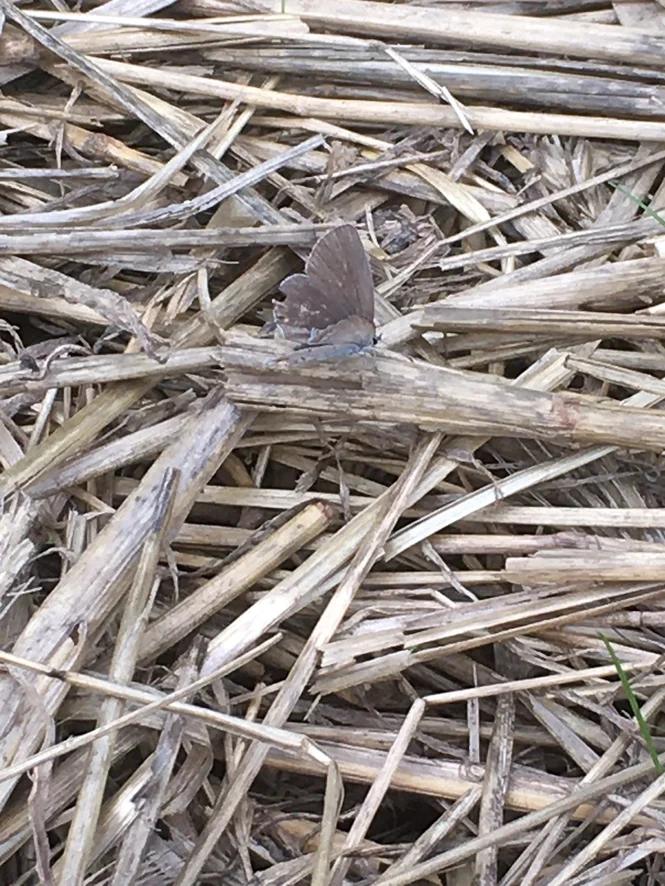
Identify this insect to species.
Cupido argiades (also Elkalyce argiades)
